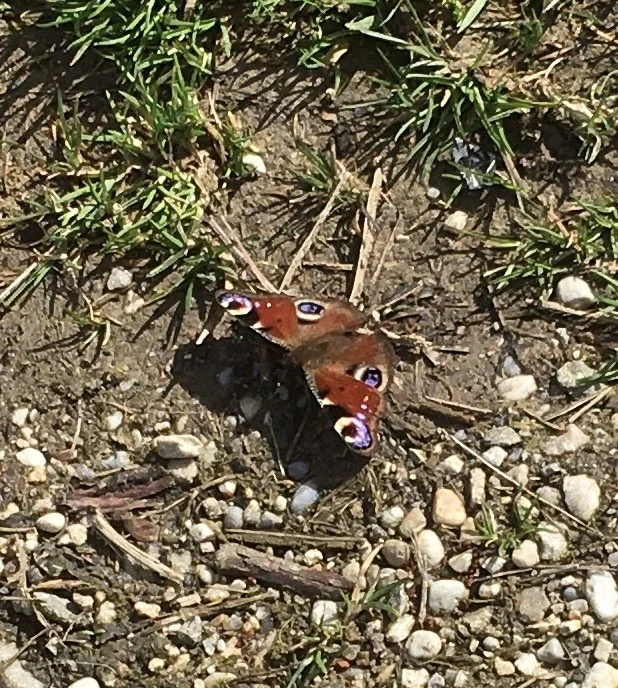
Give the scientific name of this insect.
Aglais io
